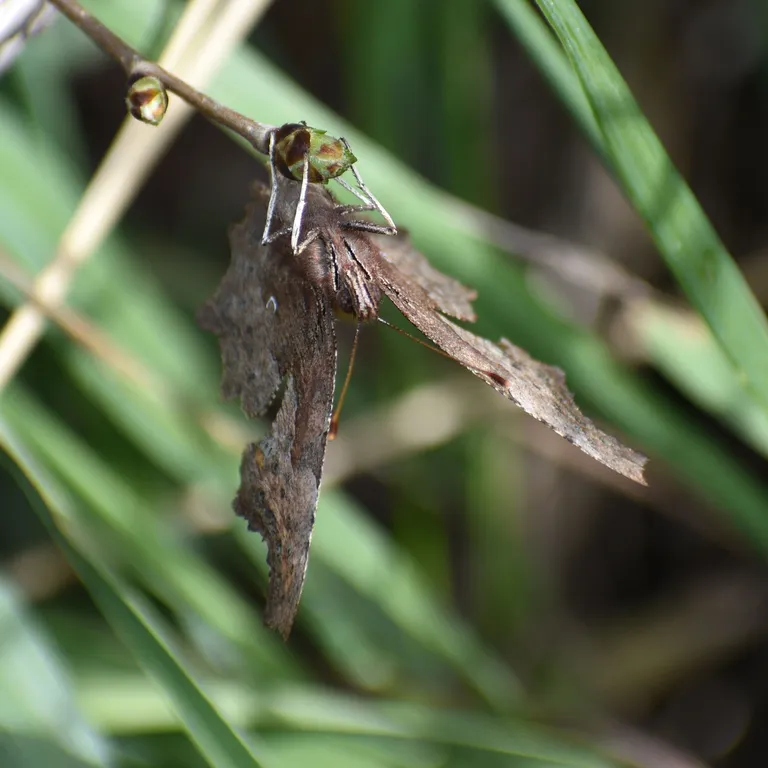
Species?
Polygonia c-album
